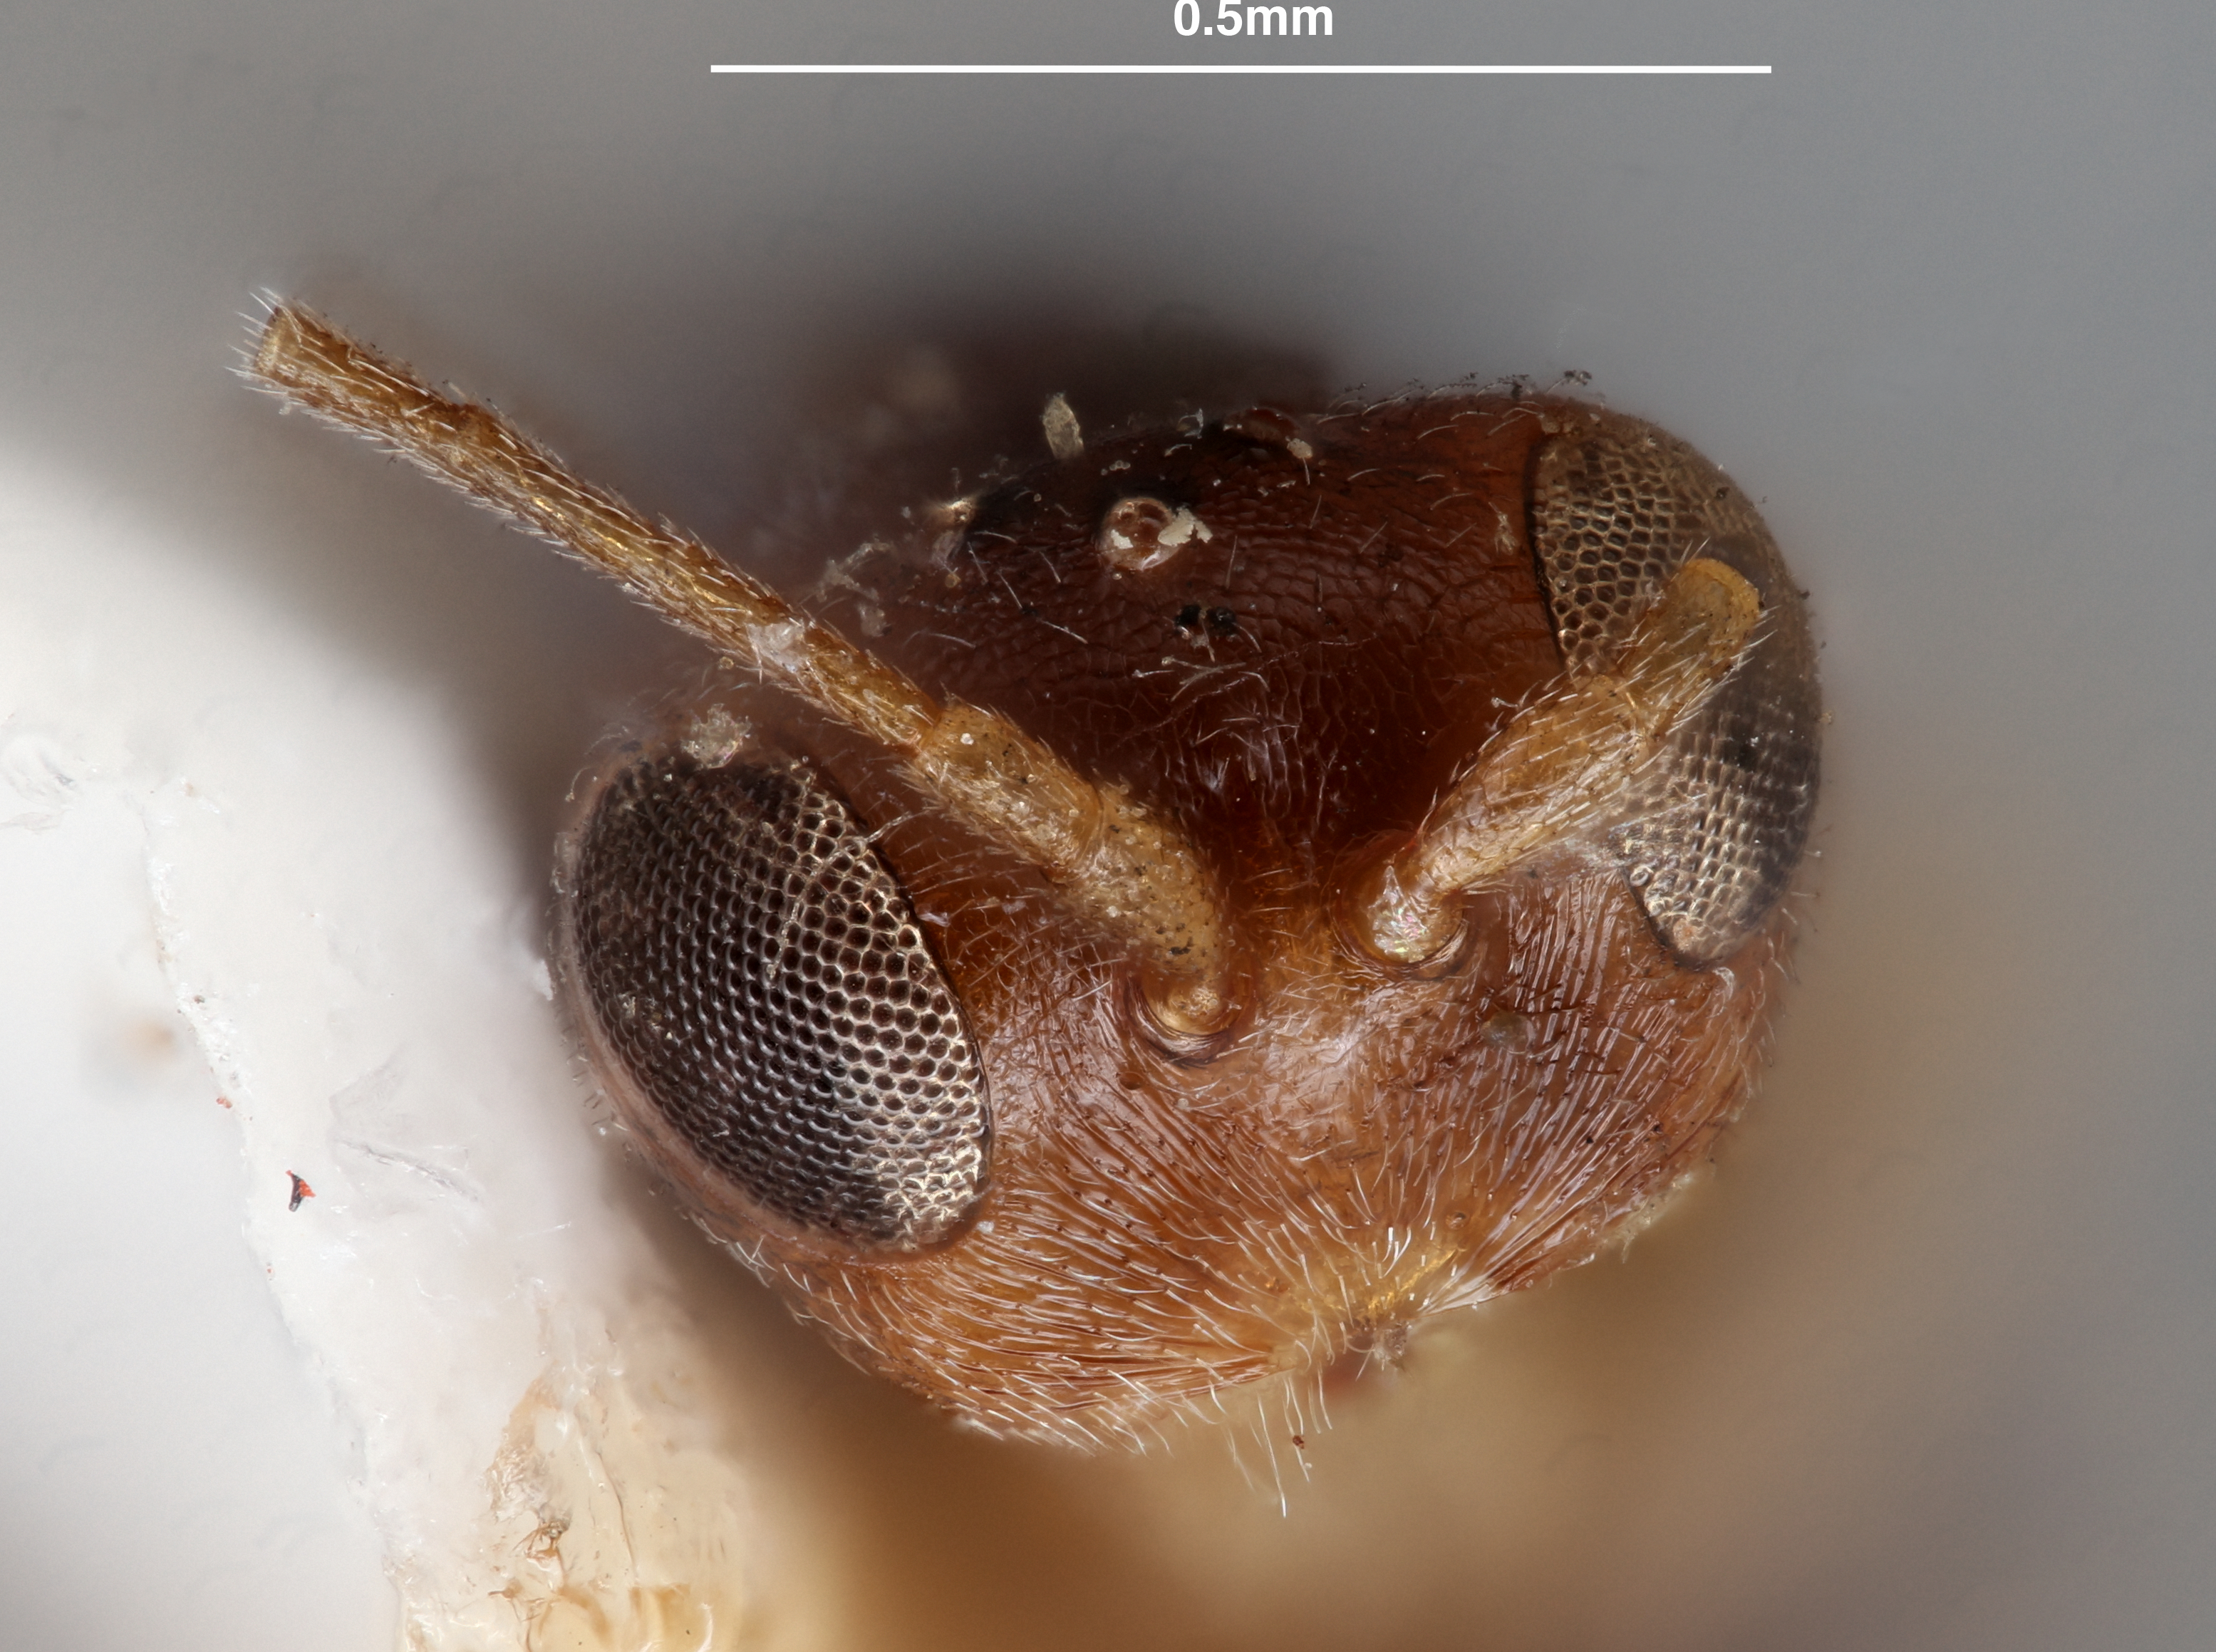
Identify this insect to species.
Ceroptres citriformis
